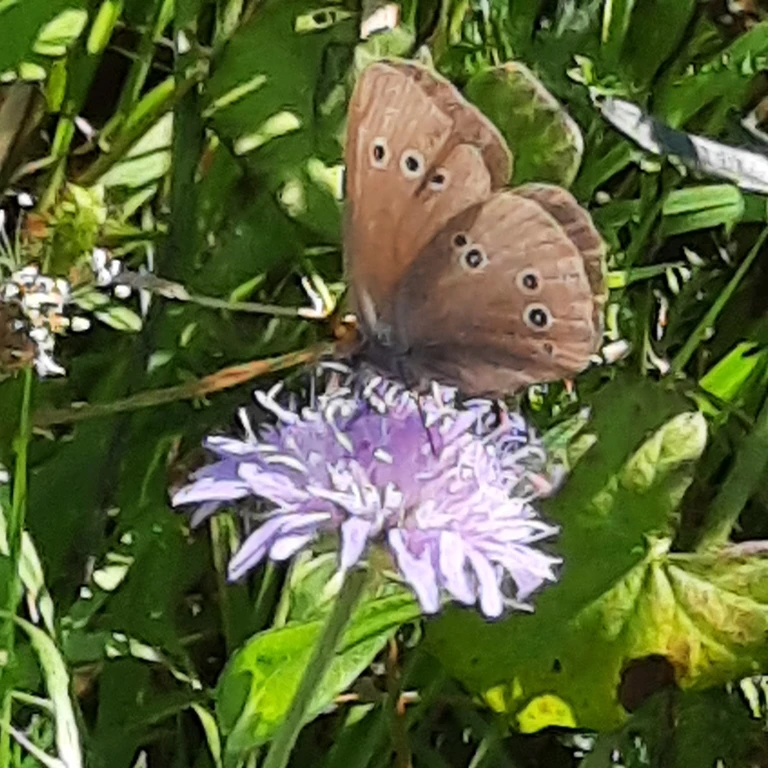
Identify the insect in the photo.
Aphantopus hyperantus
